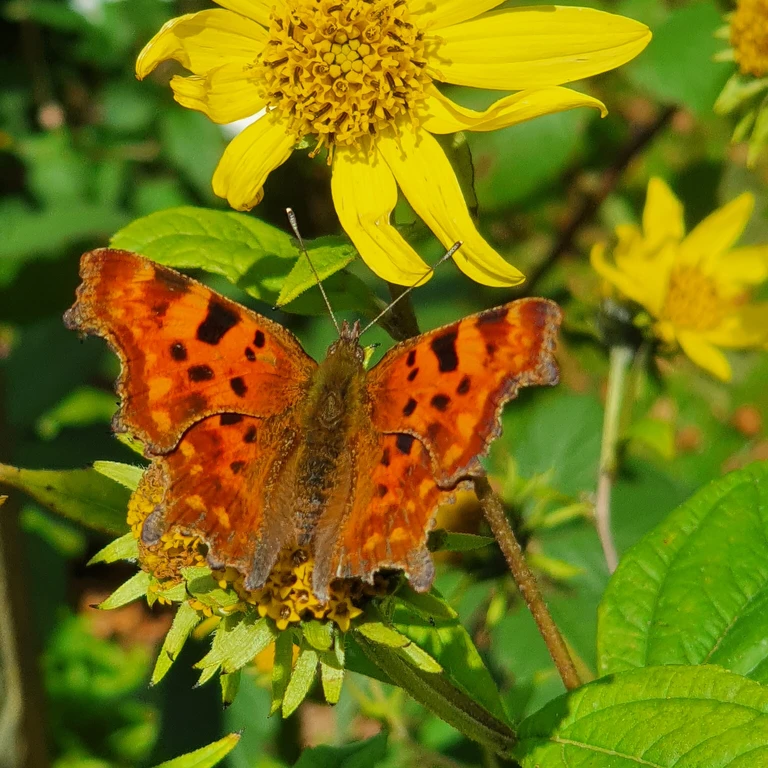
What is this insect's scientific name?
Polygonia c-album
